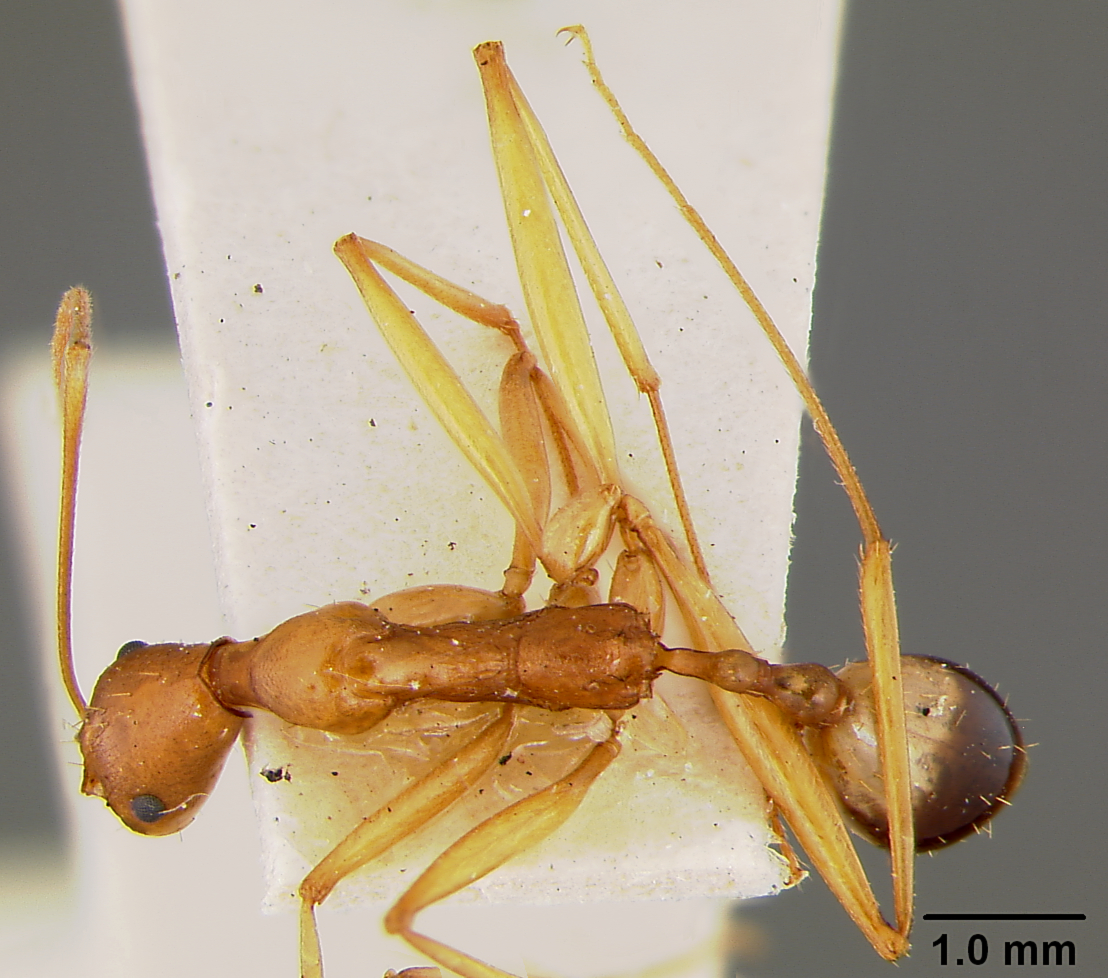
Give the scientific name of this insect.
Aphaenogaster phillipsi
